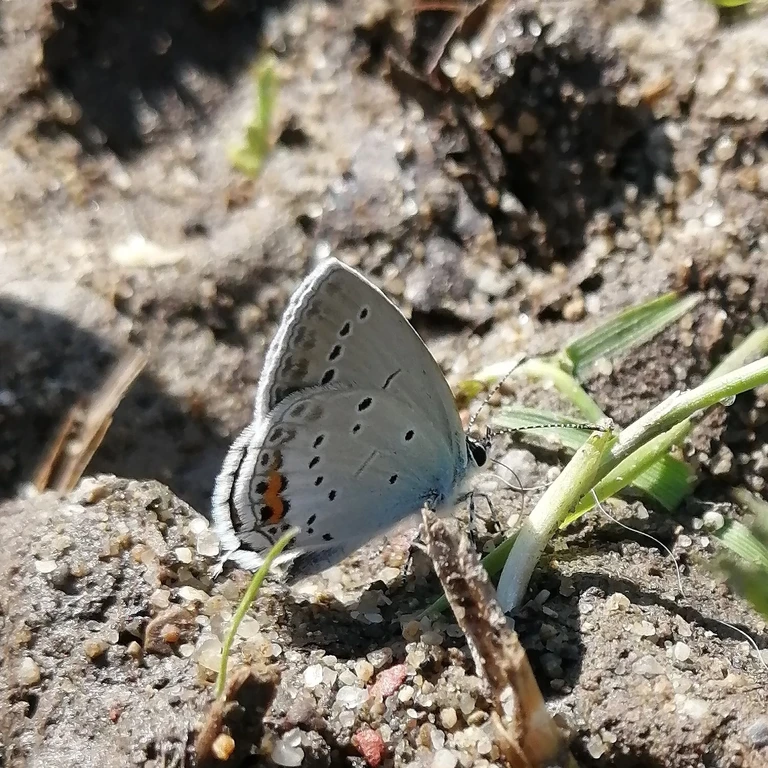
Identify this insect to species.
Cupido argiades (also Elkalyce argiades)
